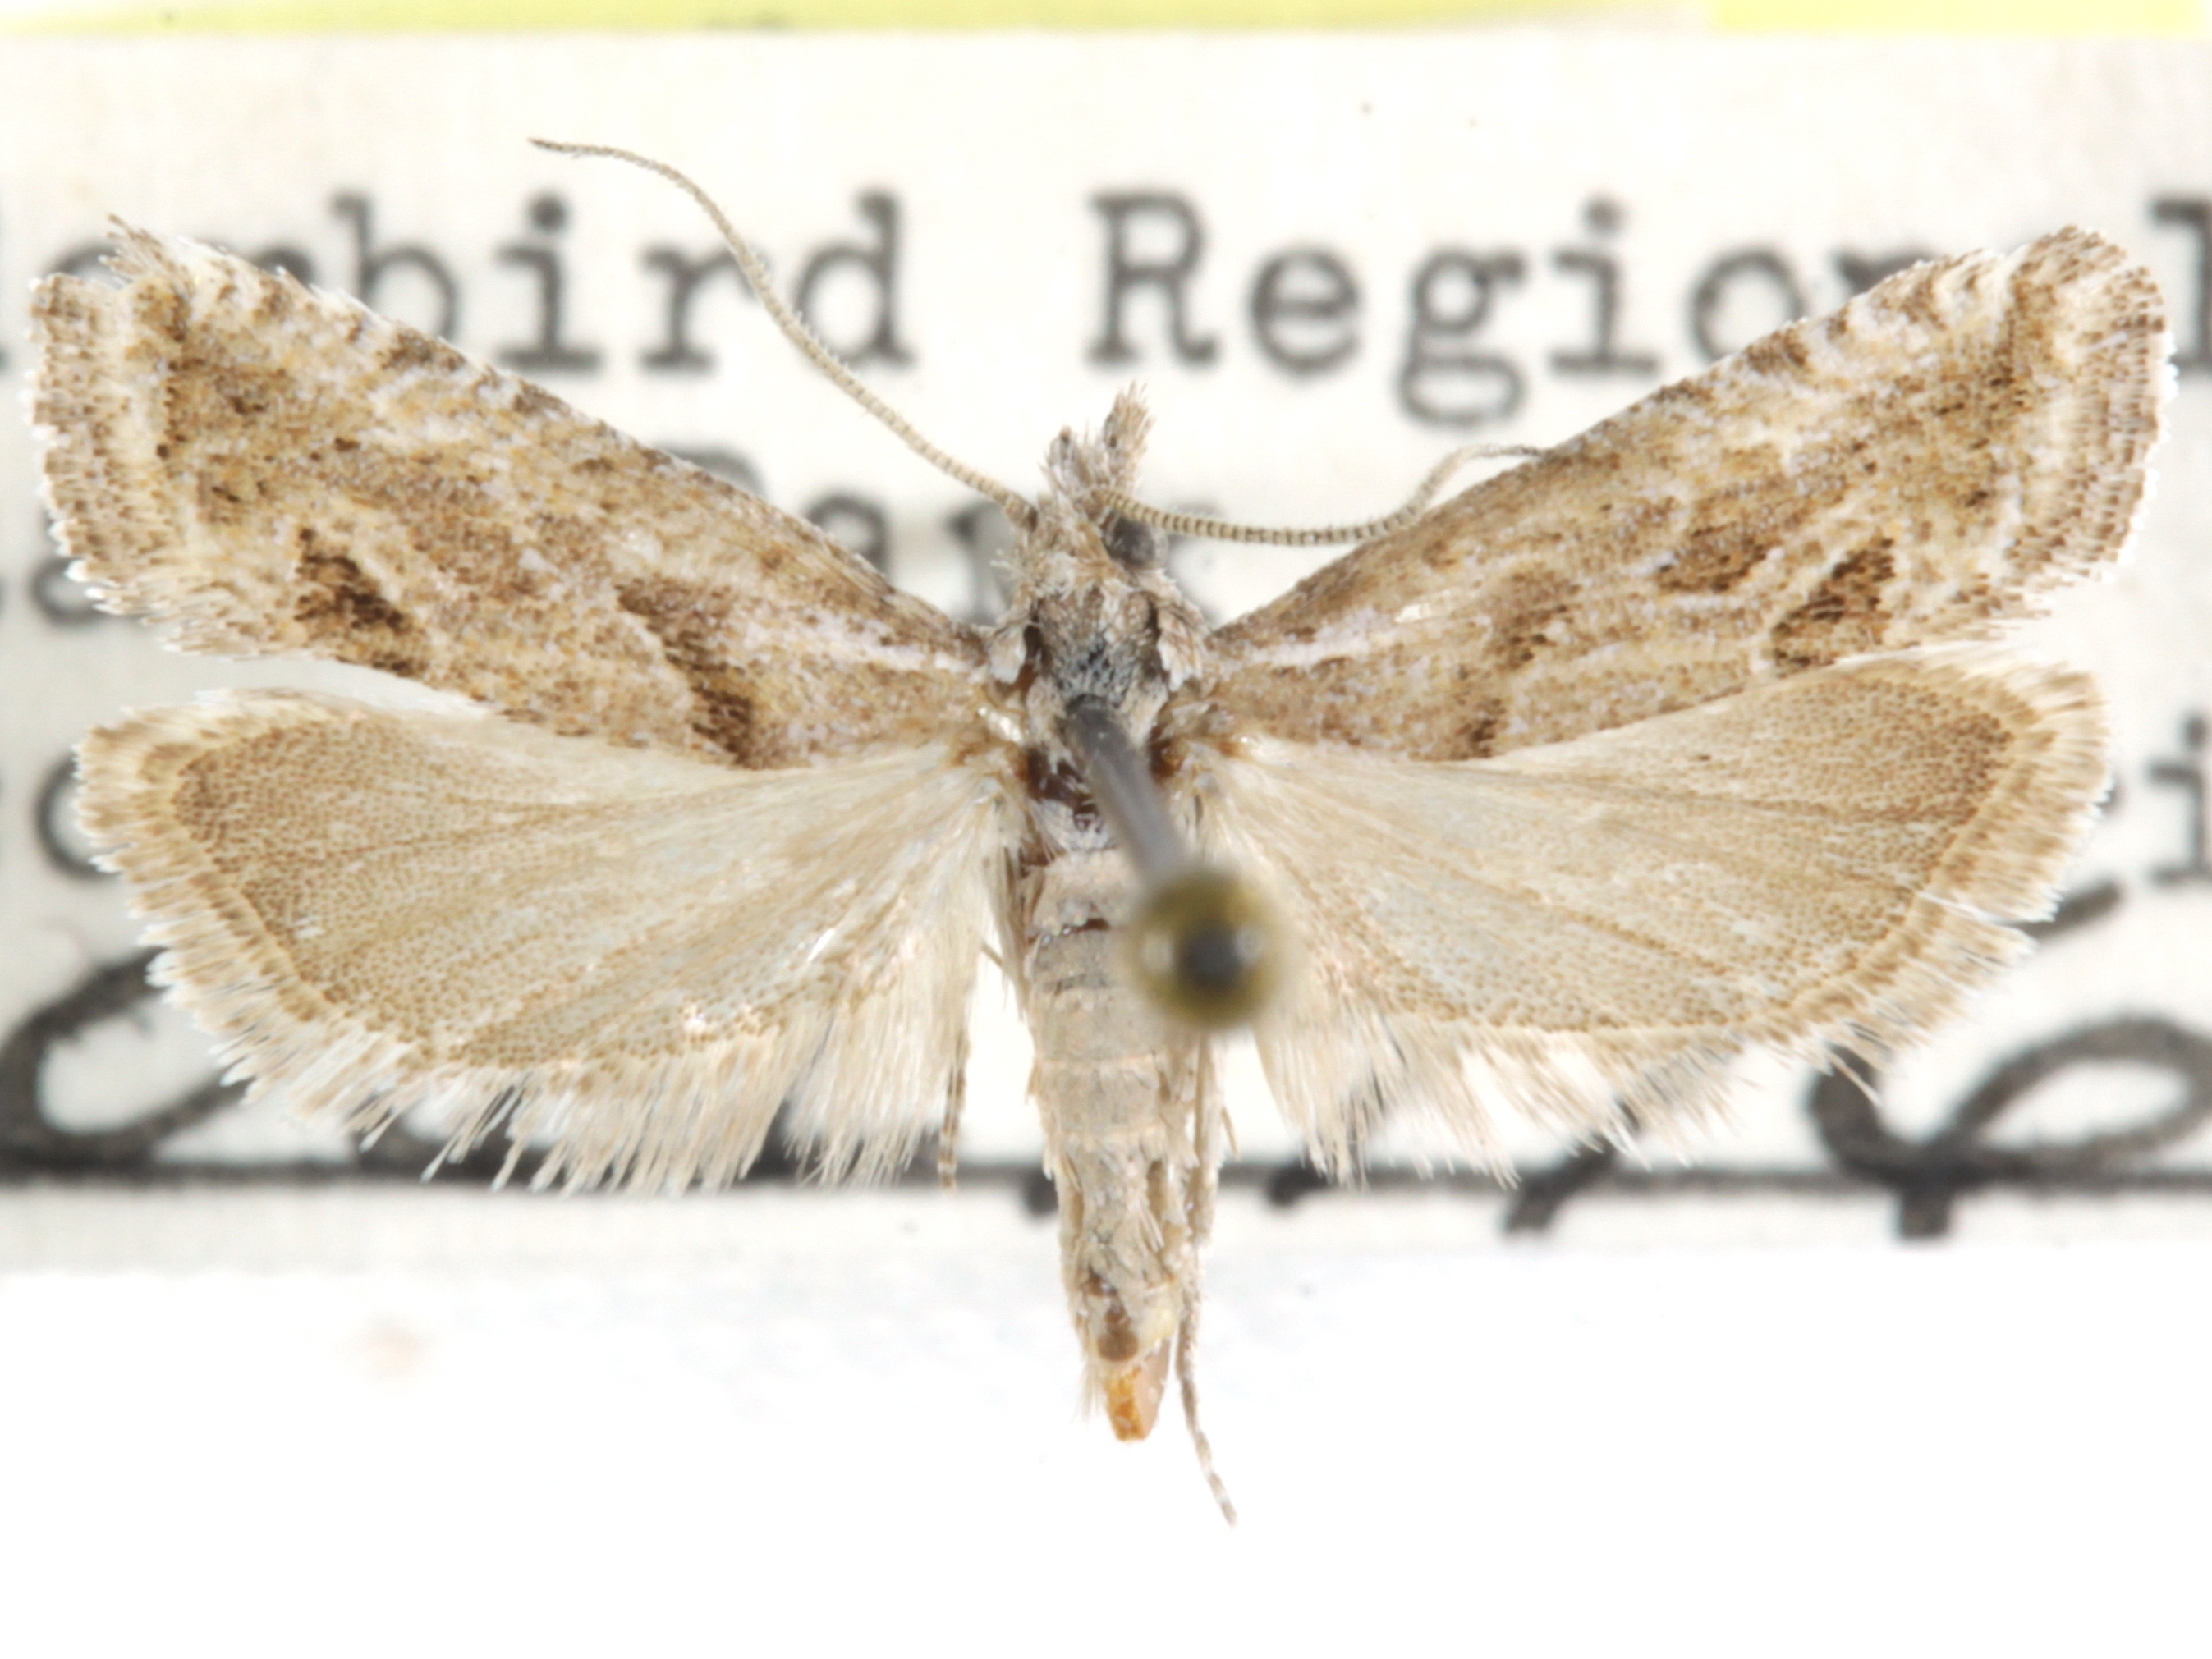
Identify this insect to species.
Pelochrista inquadrana
